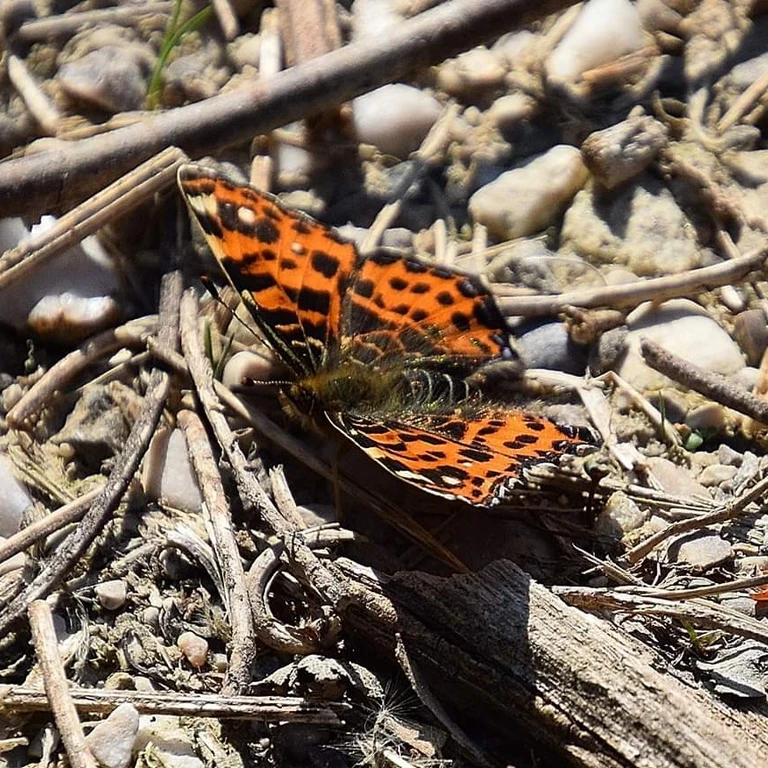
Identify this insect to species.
Araschnia levana
